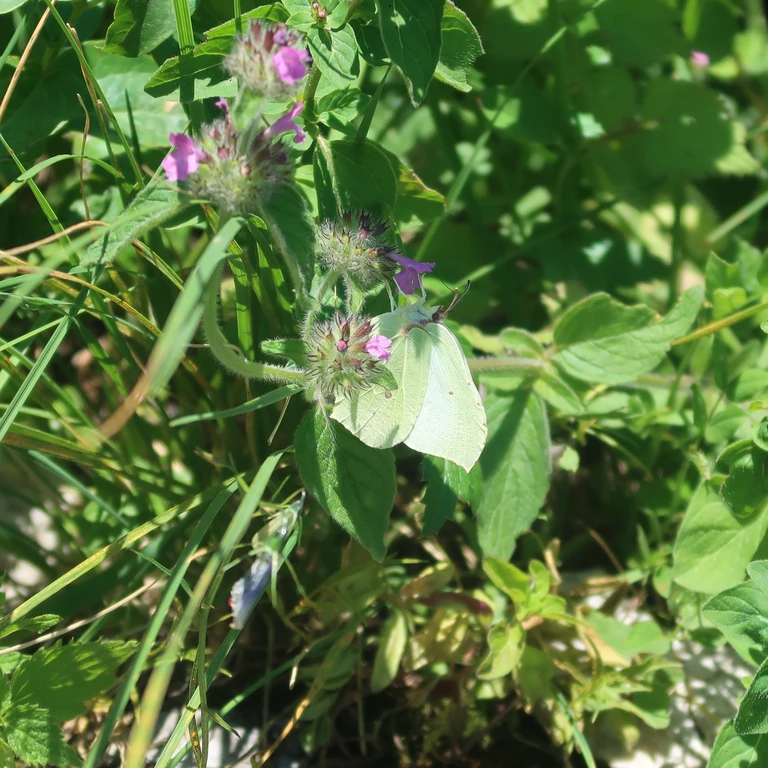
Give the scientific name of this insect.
Gonepteryx rhamni
